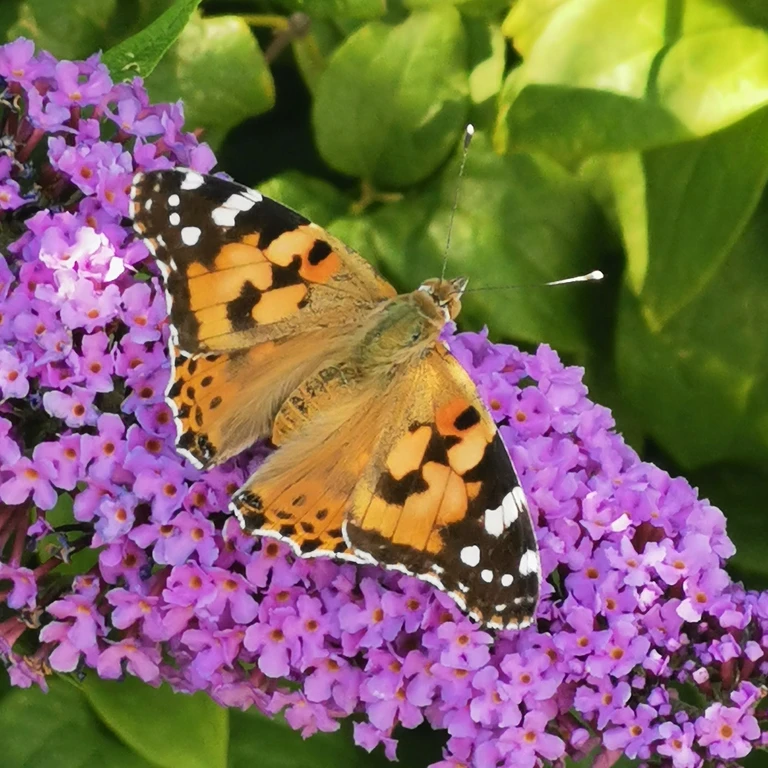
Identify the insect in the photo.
Vanessa cardui
